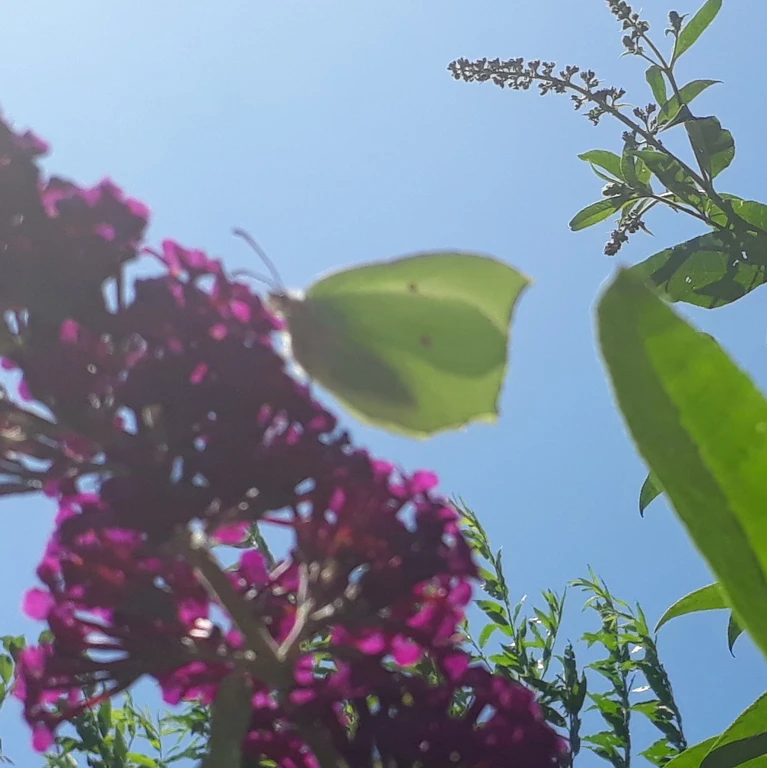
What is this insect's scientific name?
Gonepteryx rhamni
